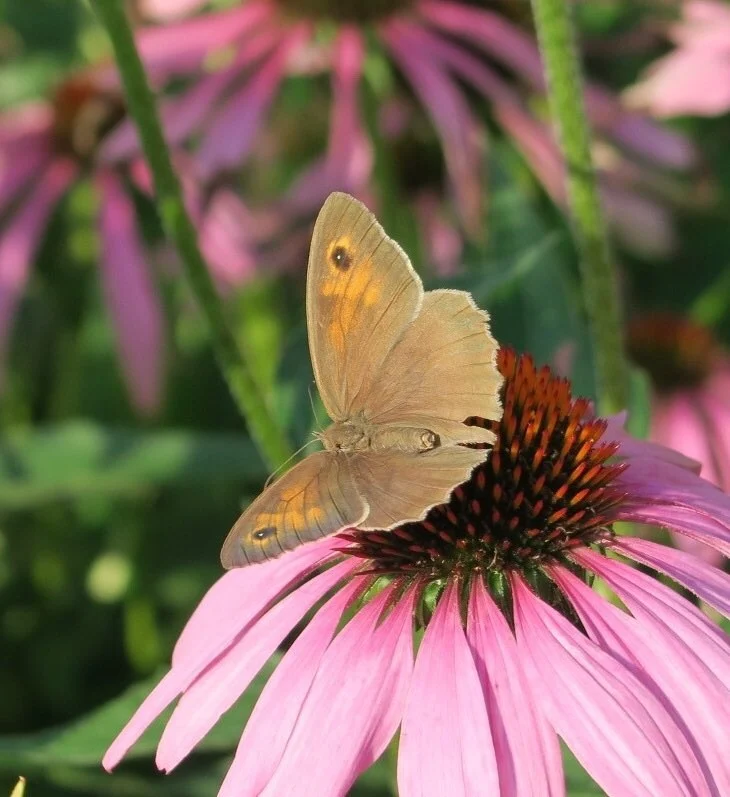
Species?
Maniola jurtina
